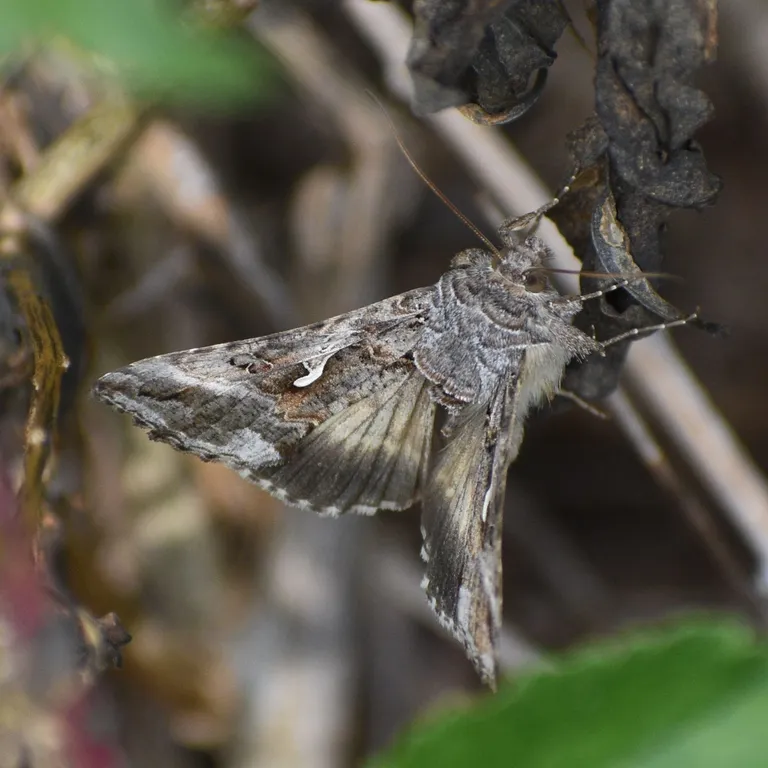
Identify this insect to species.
Autographa gamma
